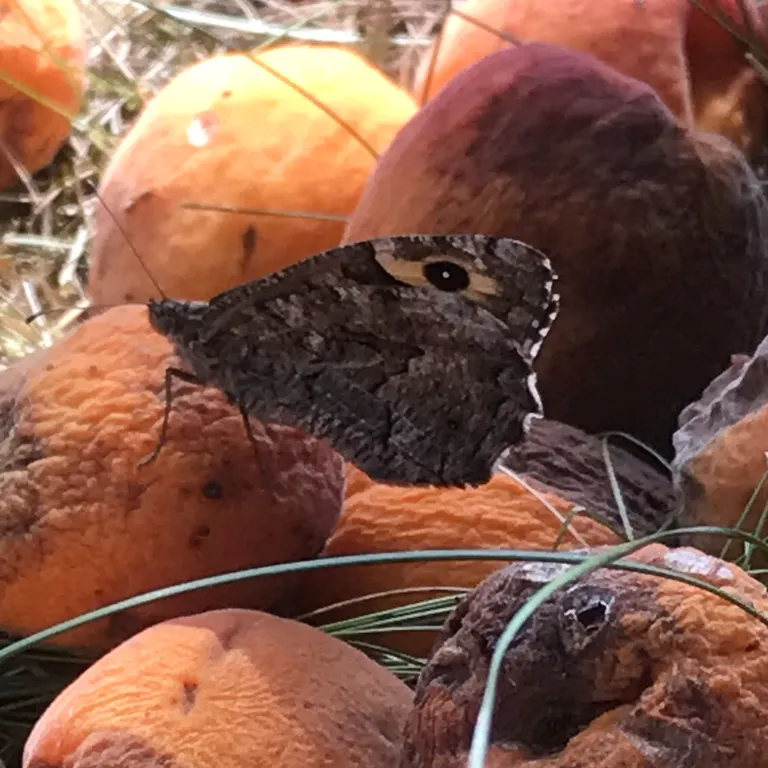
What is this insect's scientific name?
Hipparchia semele
